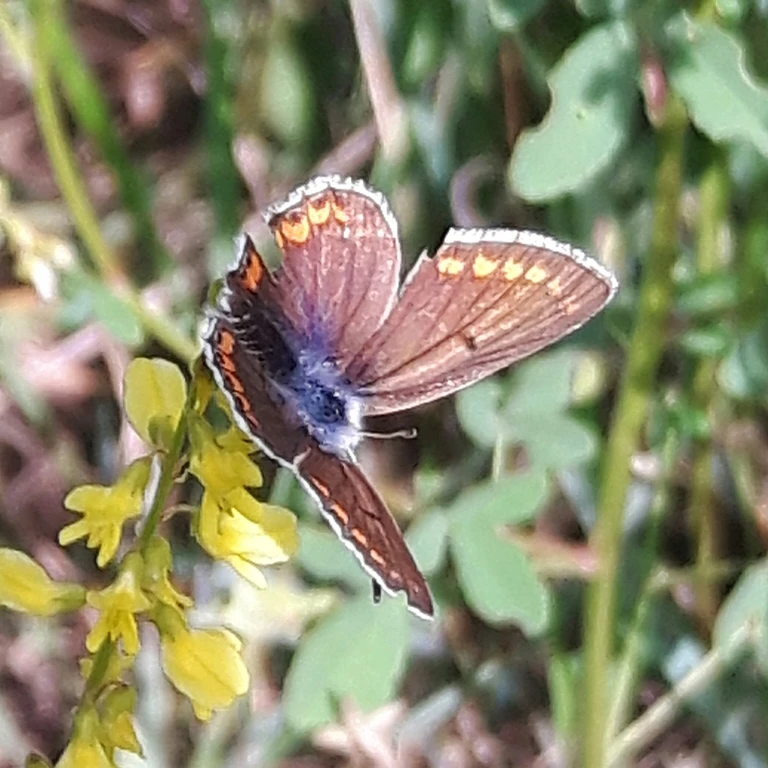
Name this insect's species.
Aricia agestis/artaxerxes
